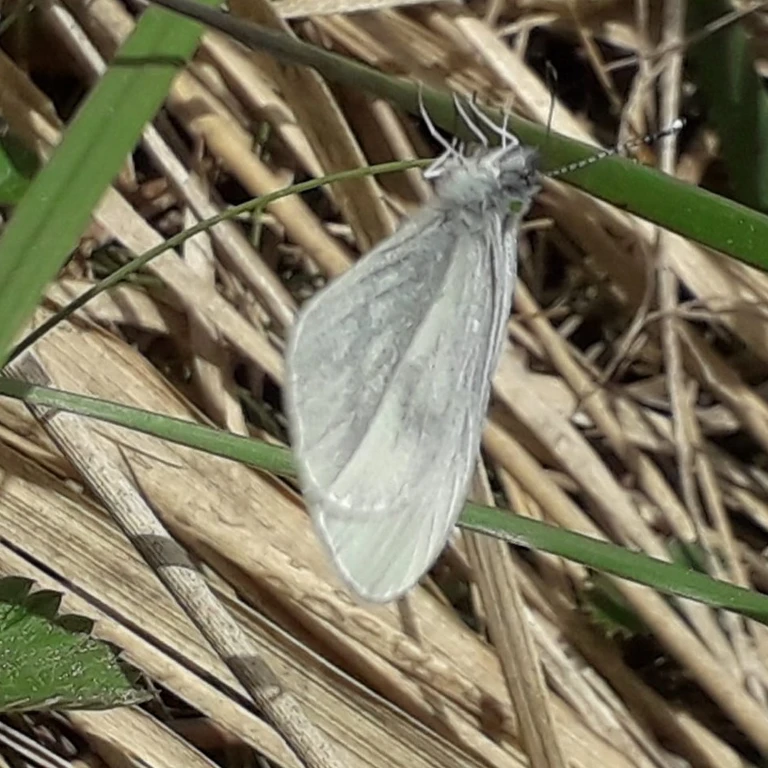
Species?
Leptidea sinapis/juvernica
